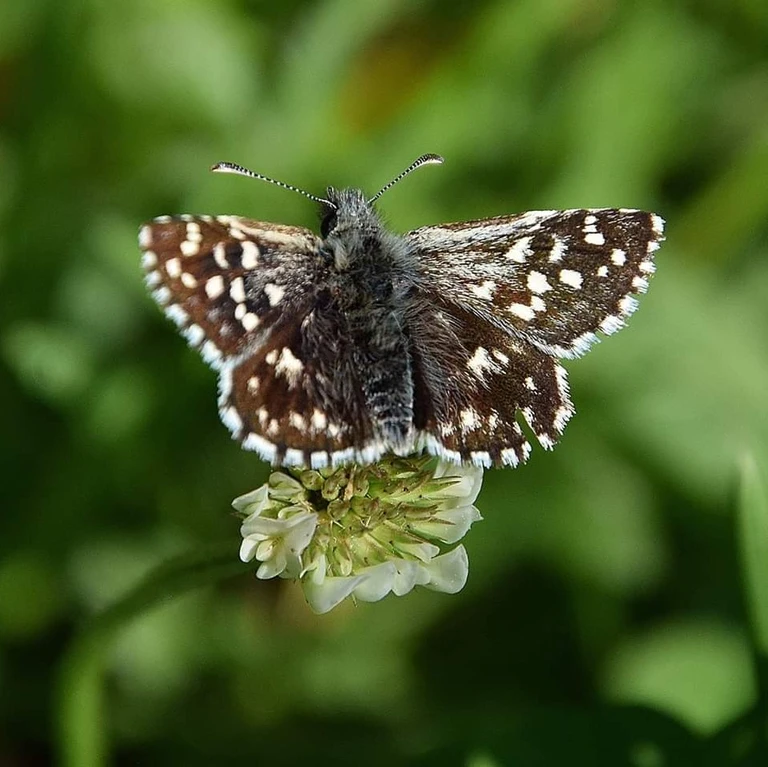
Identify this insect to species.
Pyrgus malvae
